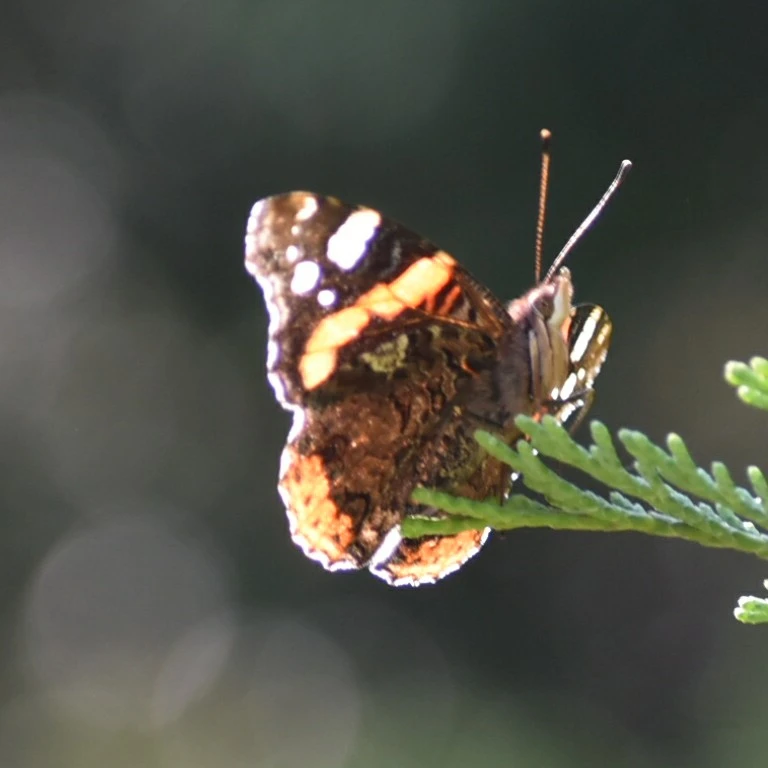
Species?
Vanessa atalanta
